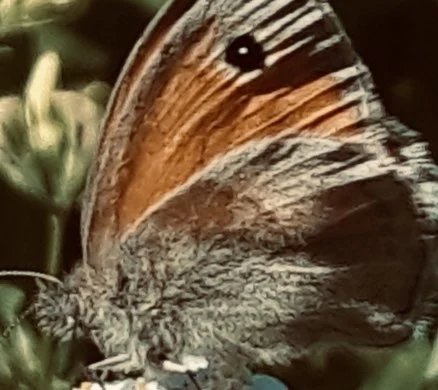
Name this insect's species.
Maniola jurtina
